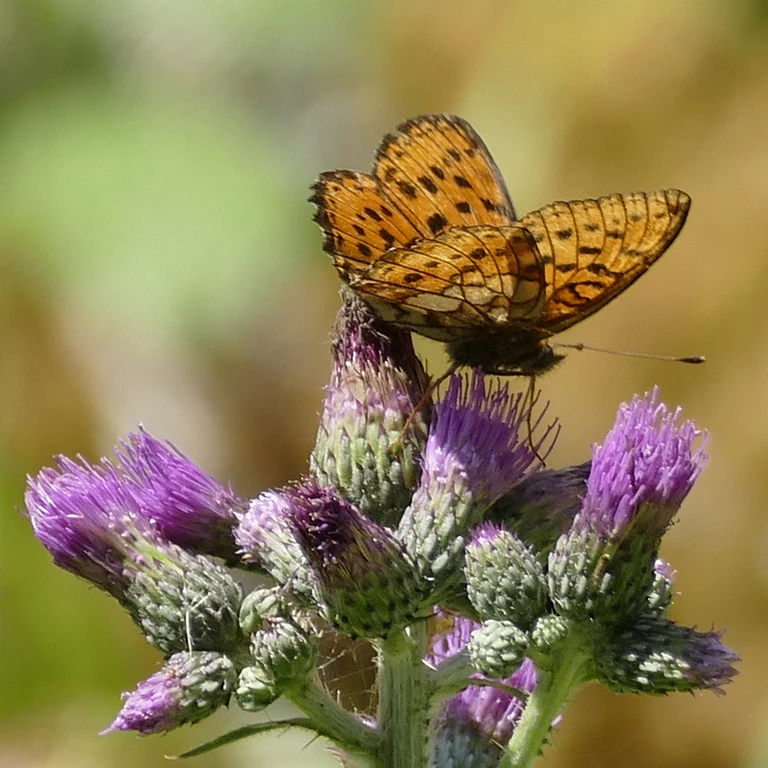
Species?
Brenthis daphne
